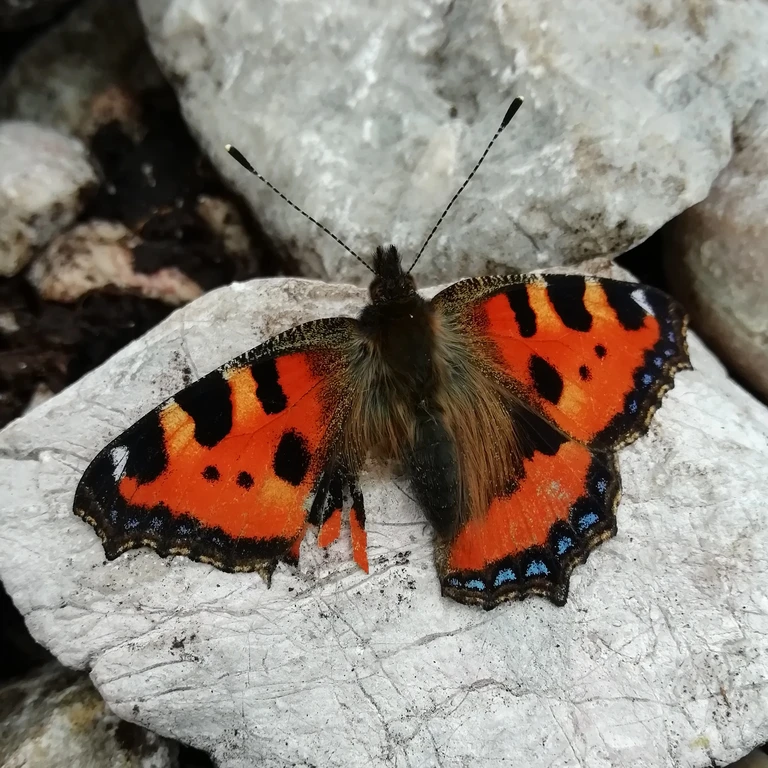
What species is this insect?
Aglais urticae
